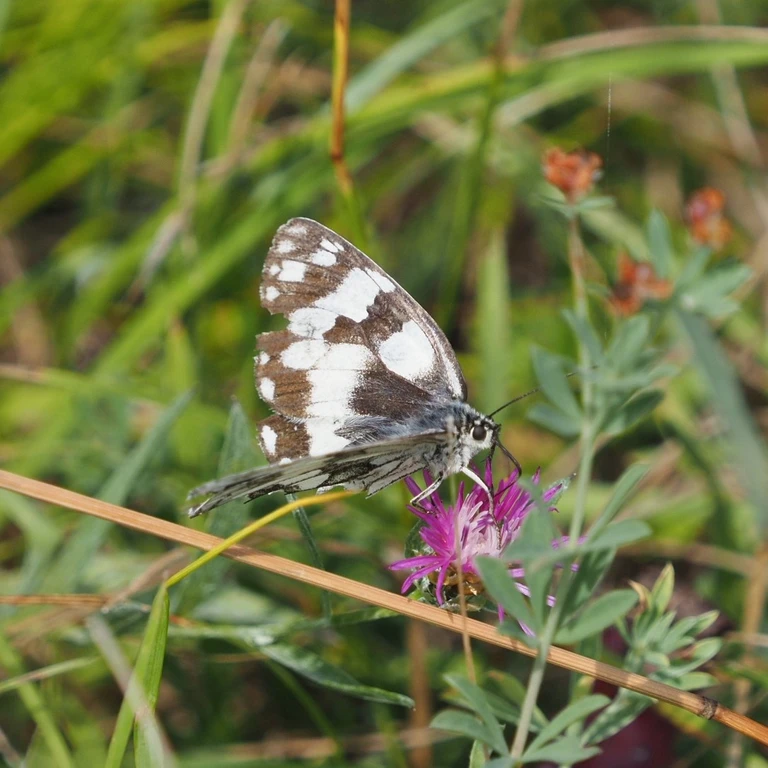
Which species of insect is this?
Melanargia galathea
